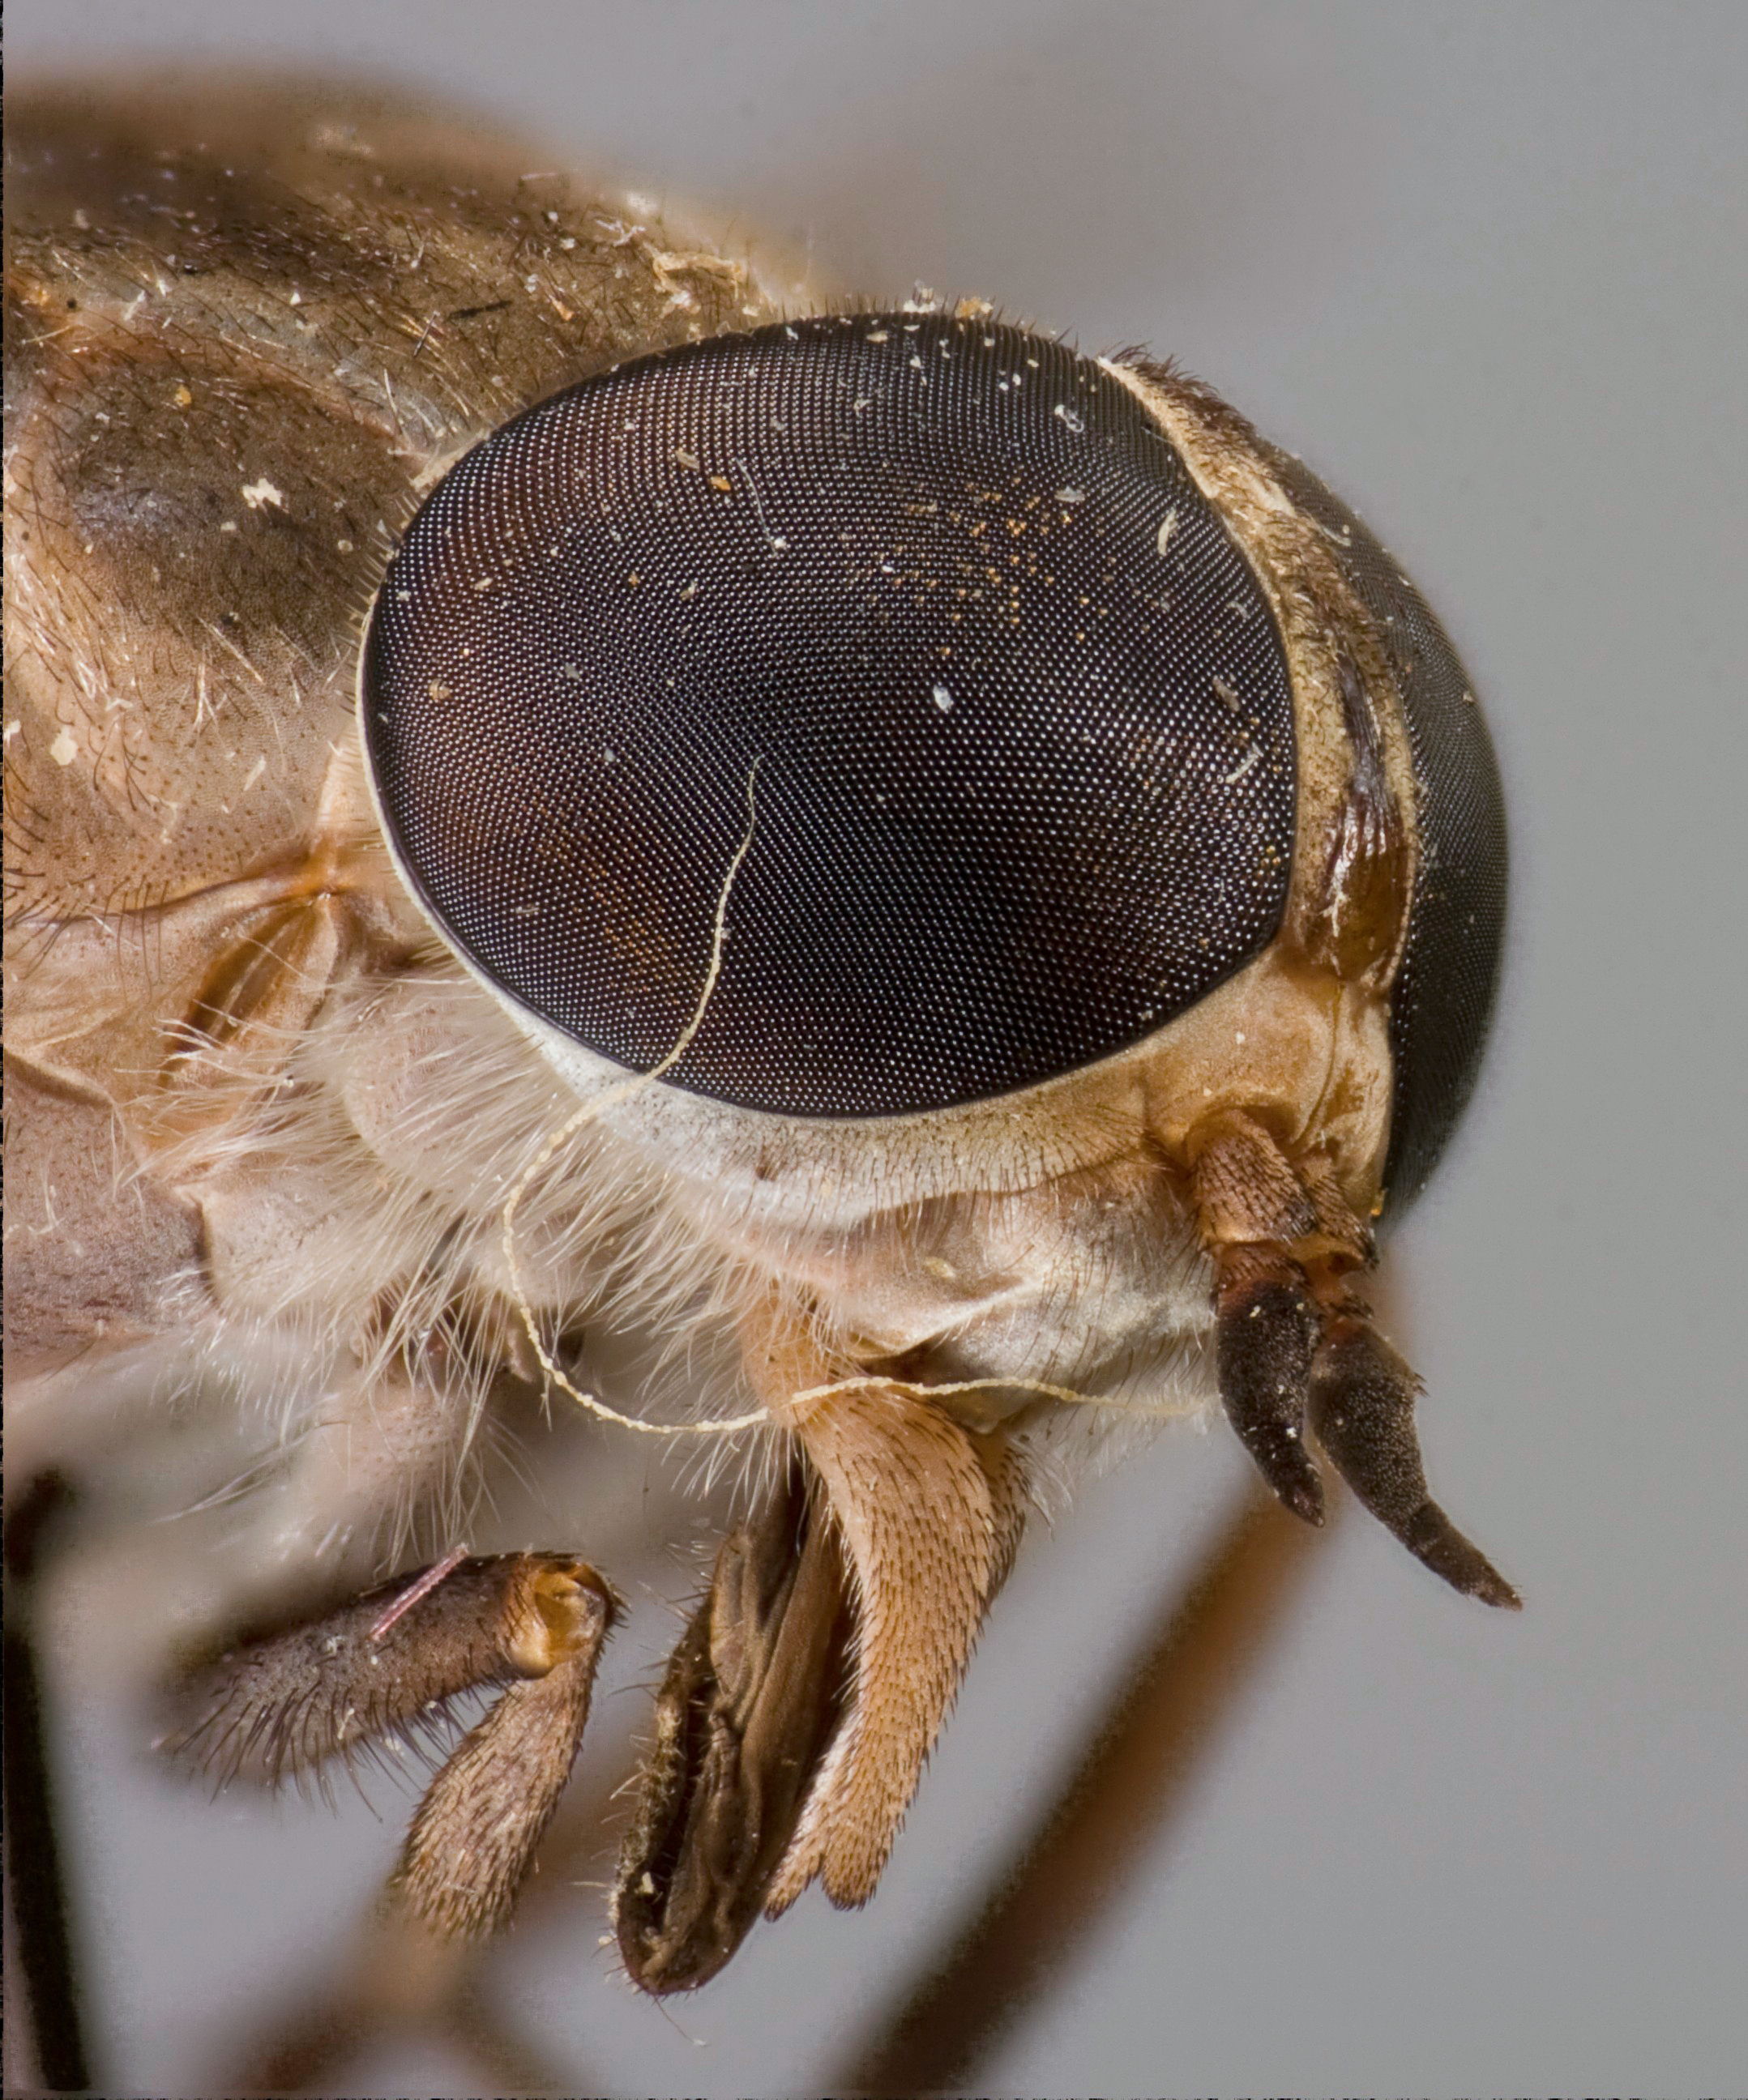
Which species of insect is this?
Tabanus arborealis
